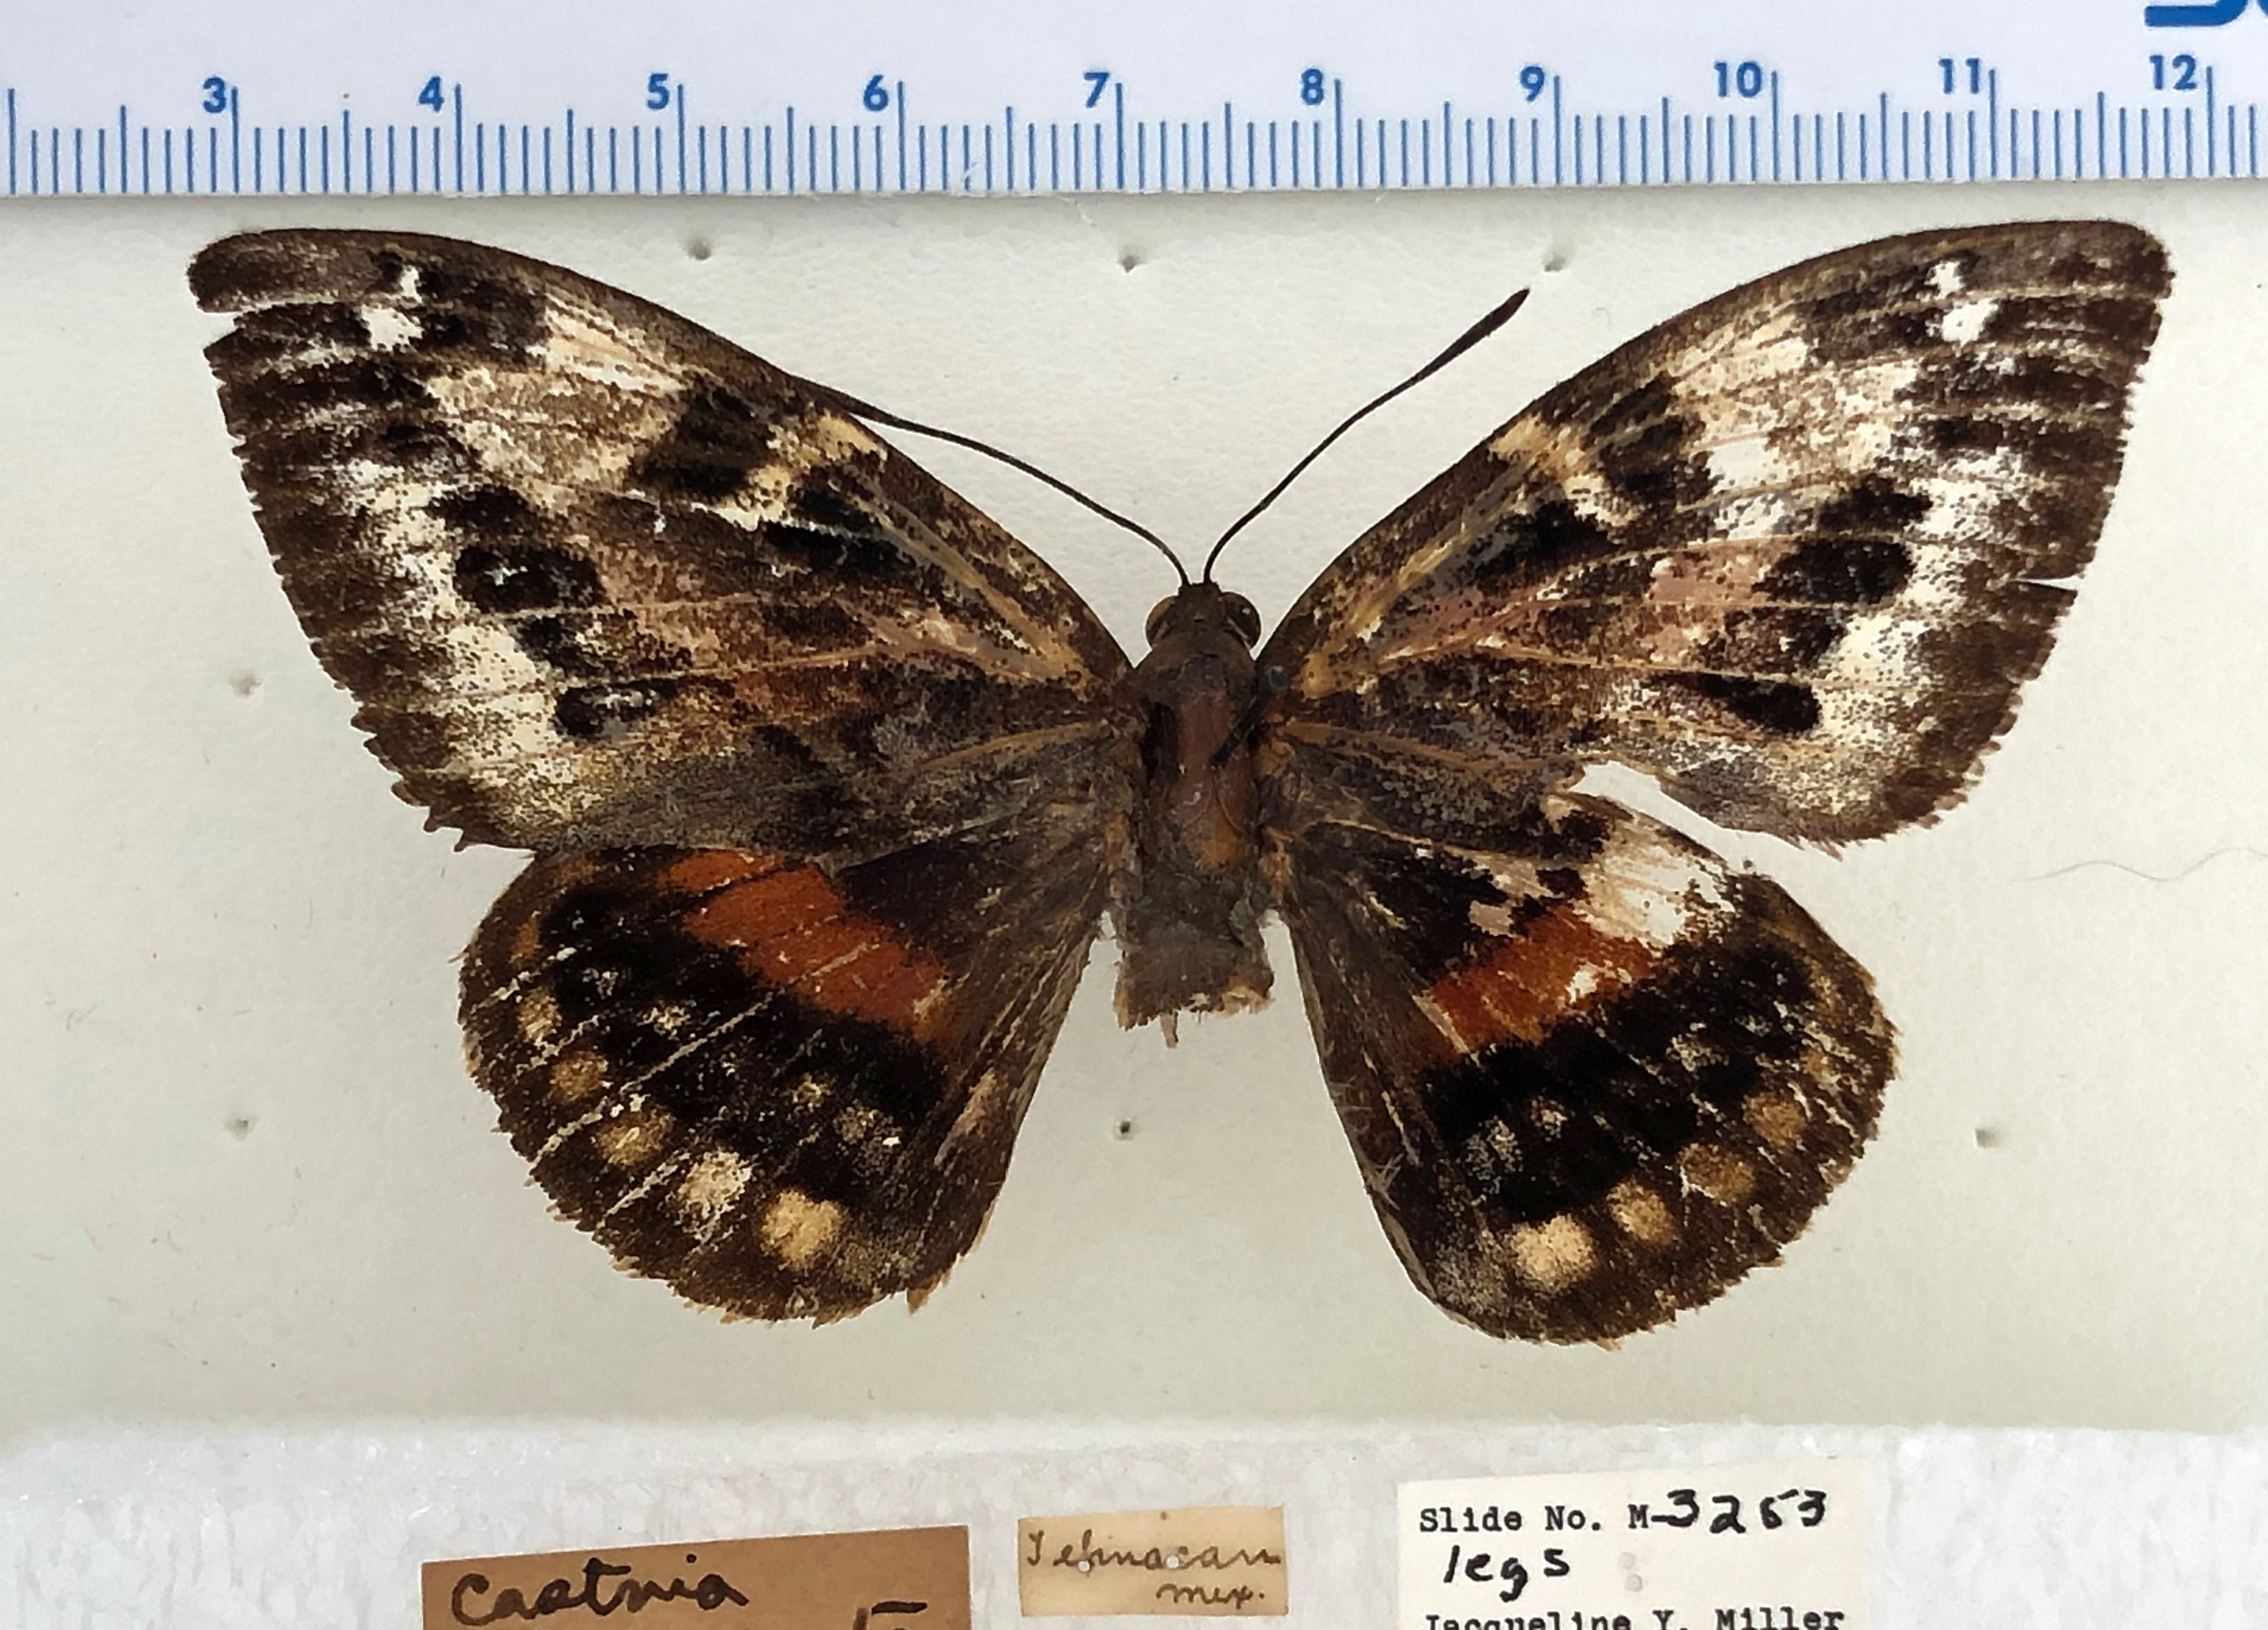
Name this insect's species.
Castnia thysanete
